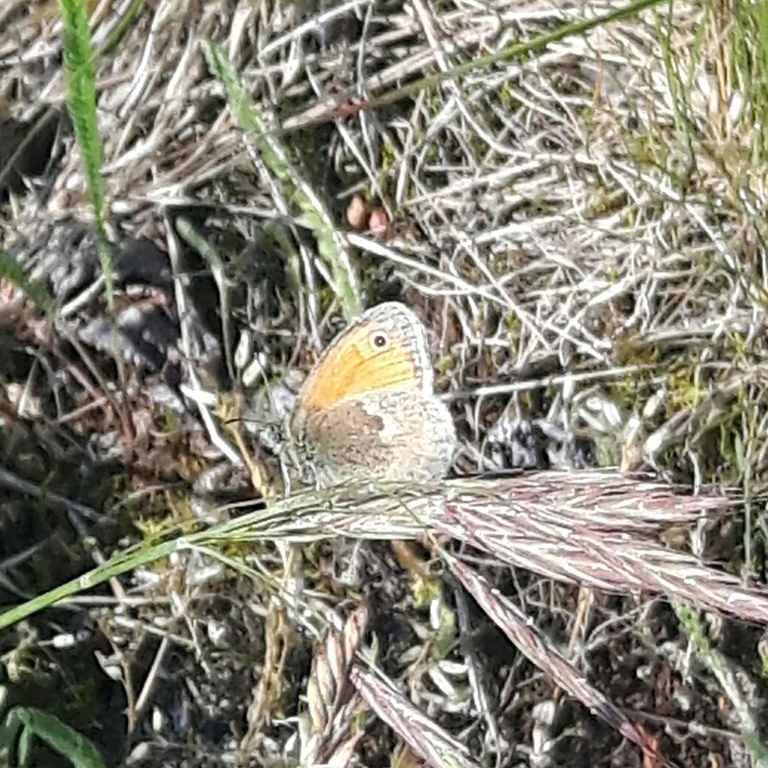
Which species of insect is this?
Coenonympha pamphilus
